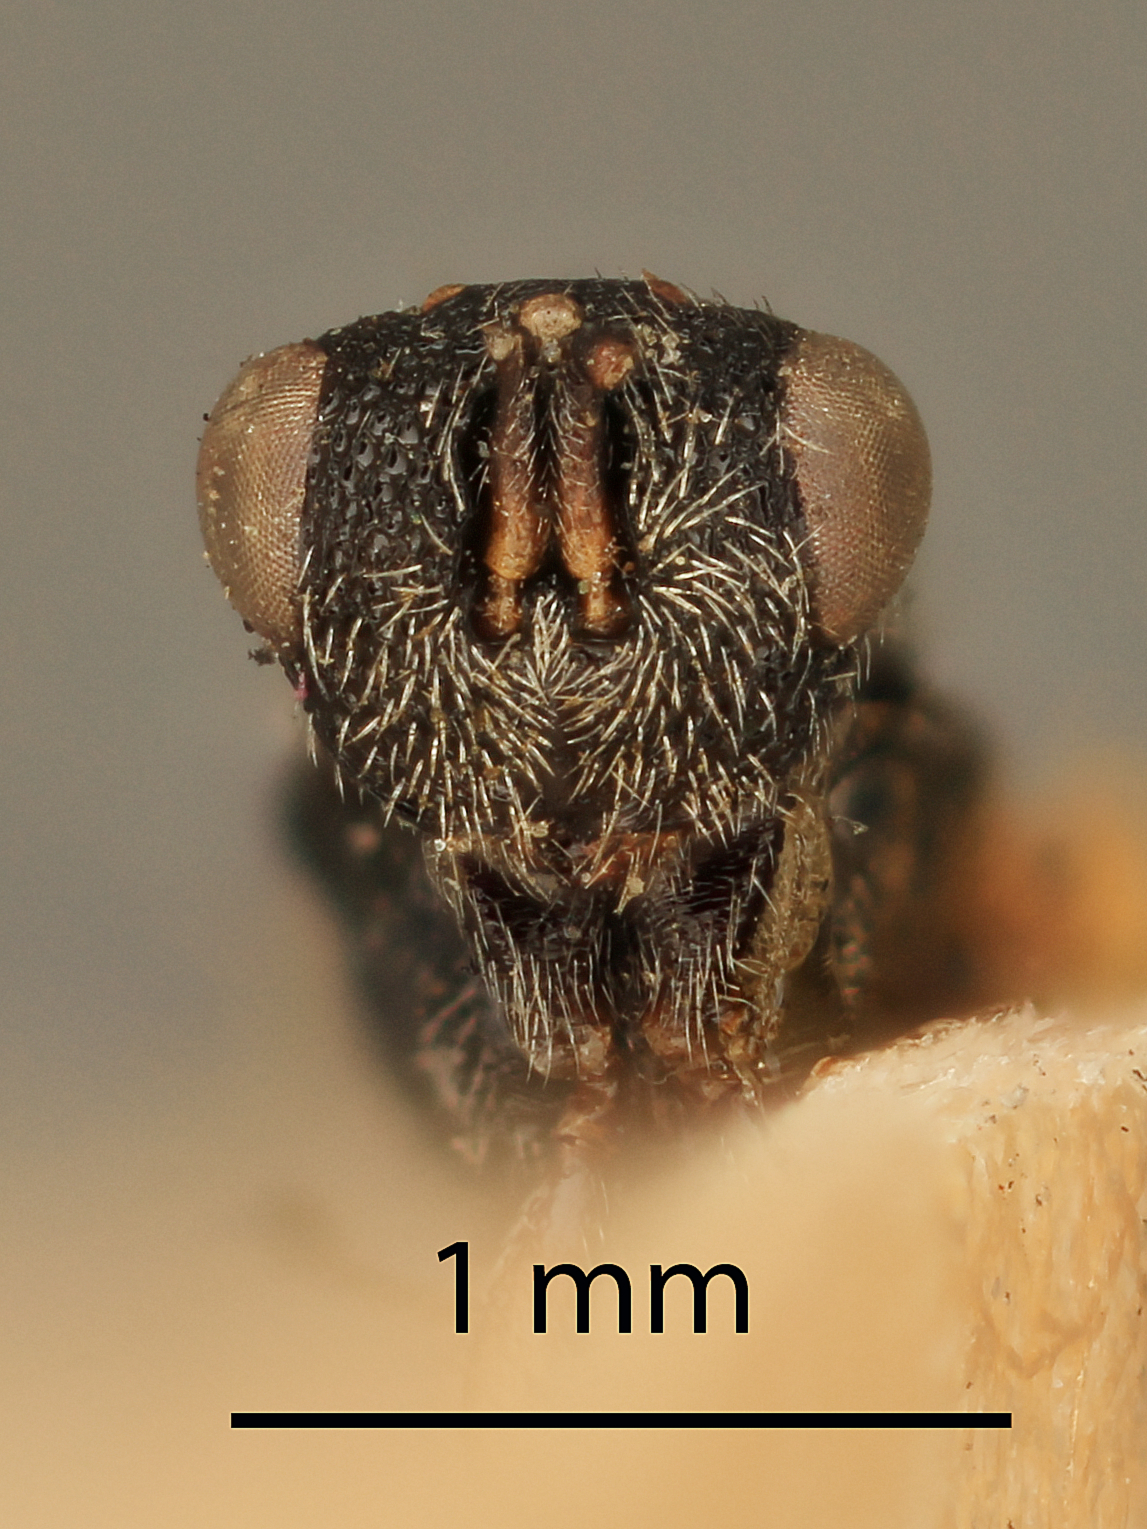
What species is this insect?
Eurytoma calcarea
